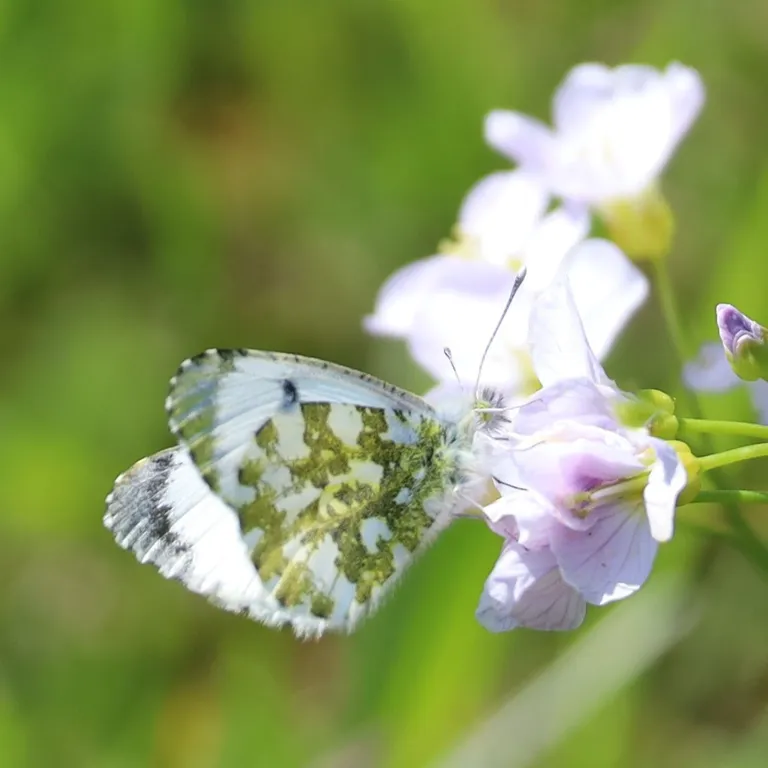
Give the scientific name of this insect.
Anthocharis cardamines
